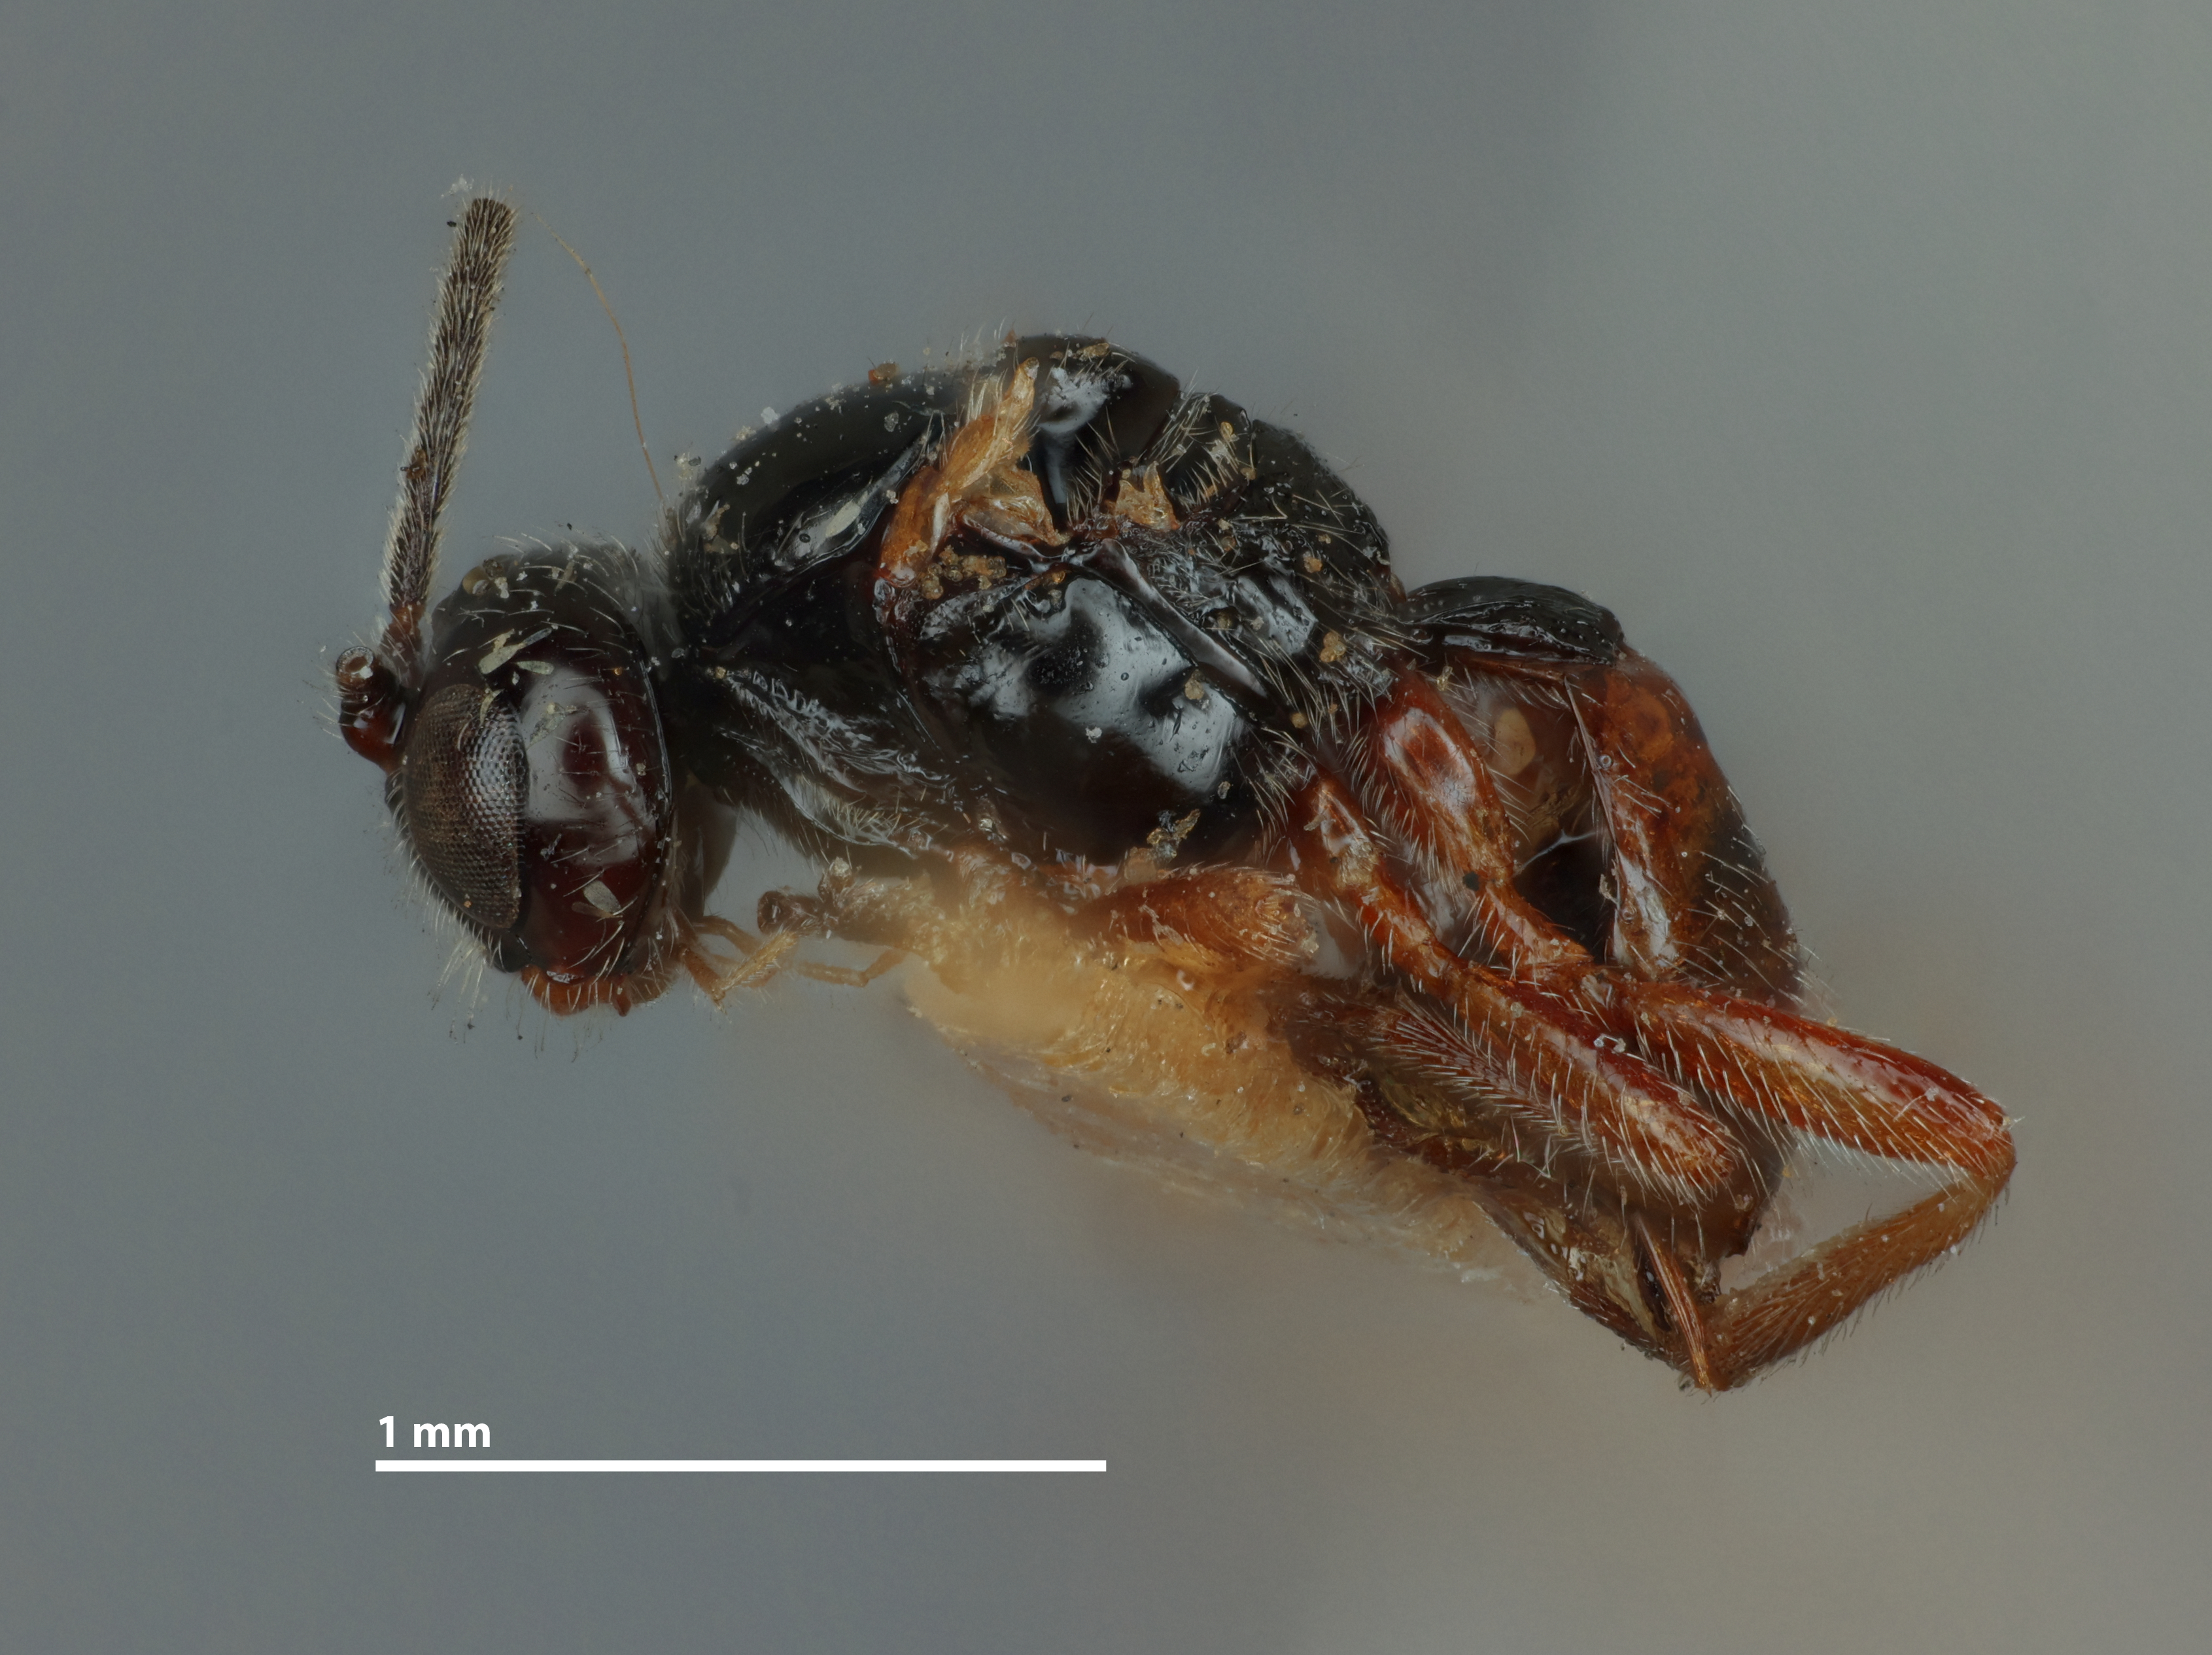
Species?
Opius ehrorni
